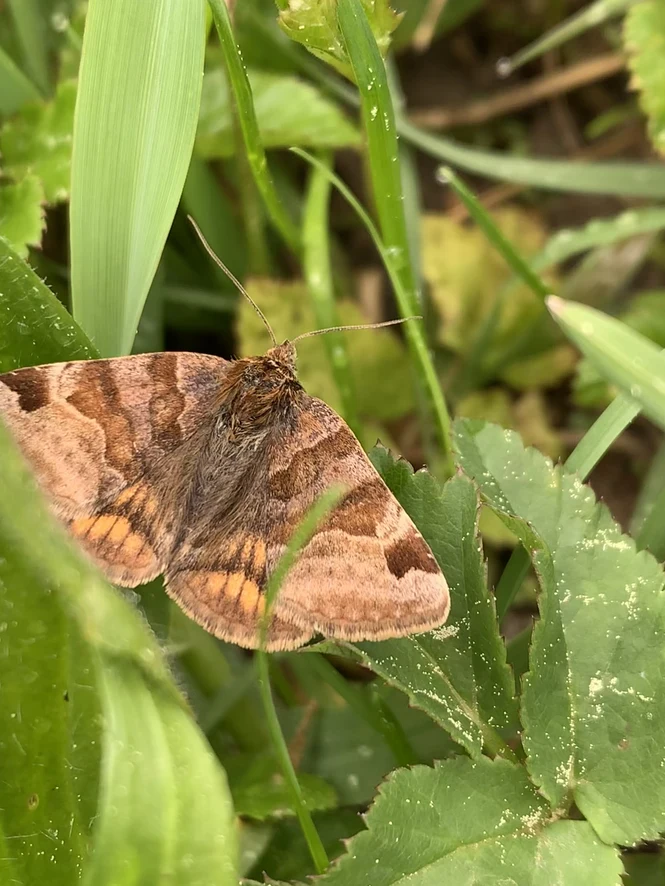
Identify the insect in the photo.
Euclidia glyphica
